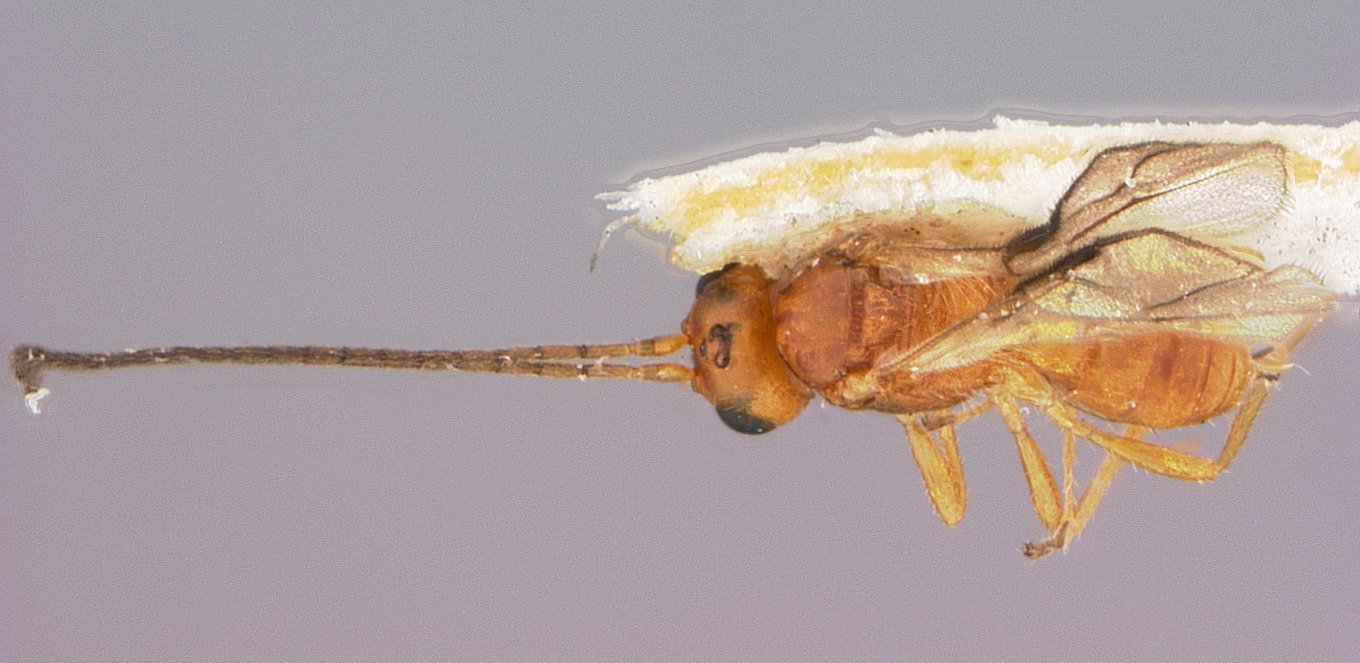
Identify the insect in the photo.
Opius hoffmanni
